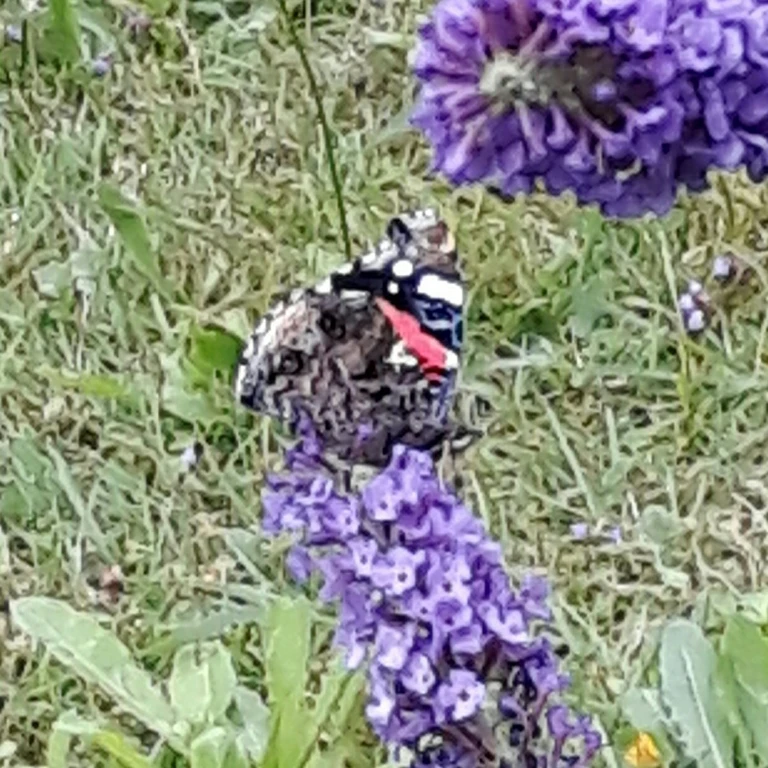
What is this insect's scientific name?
Vanessa atalanta
